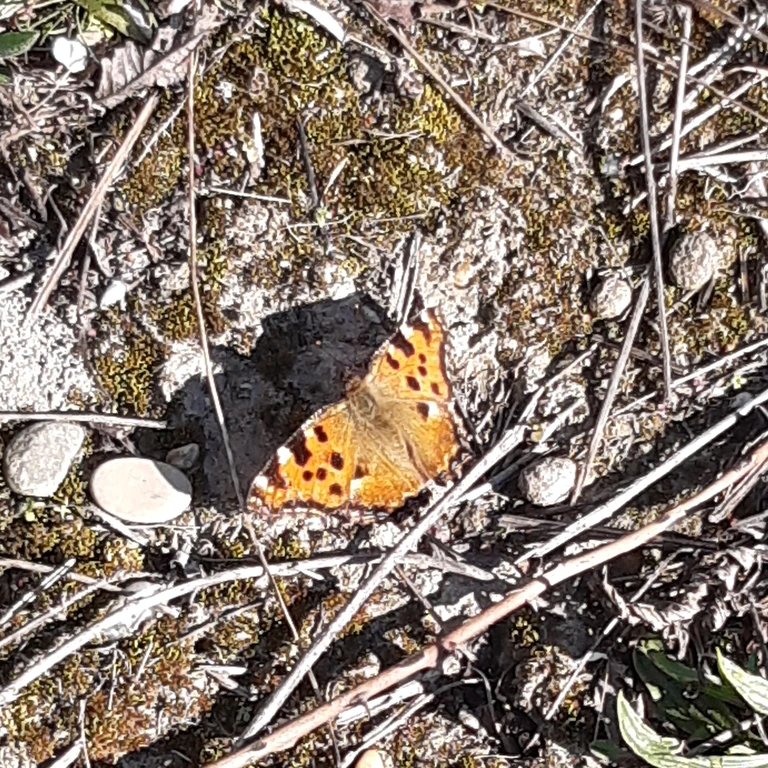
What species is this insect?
Nymphalis polychloros
